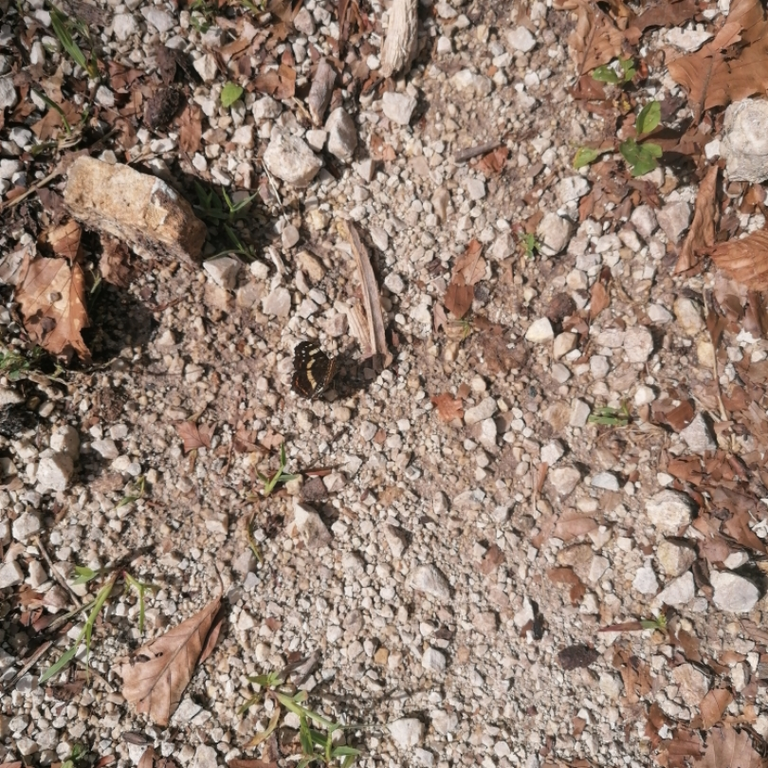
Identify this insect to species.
Araschnia levana
